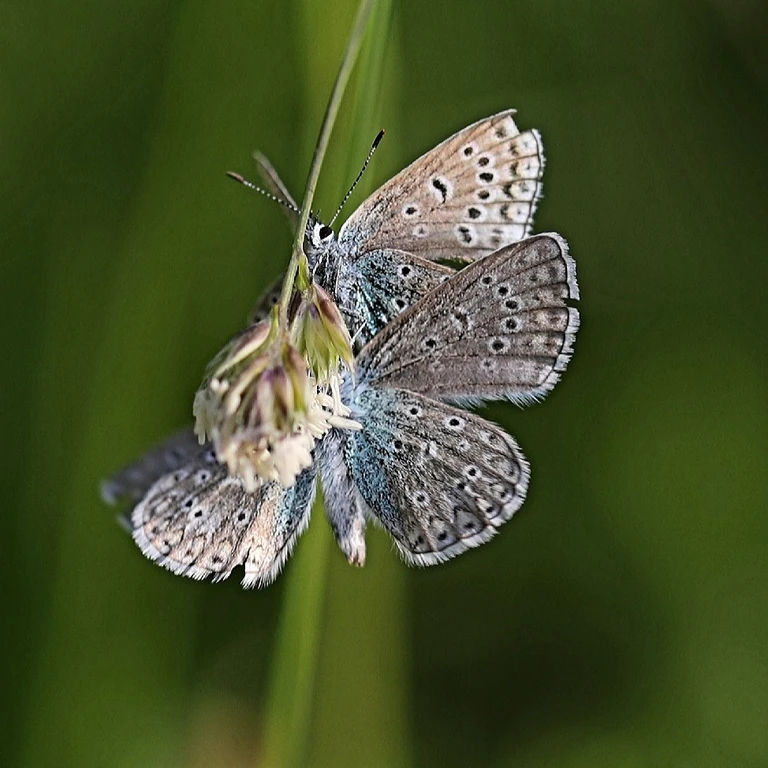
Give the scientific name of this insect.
Polyommatus icarus
